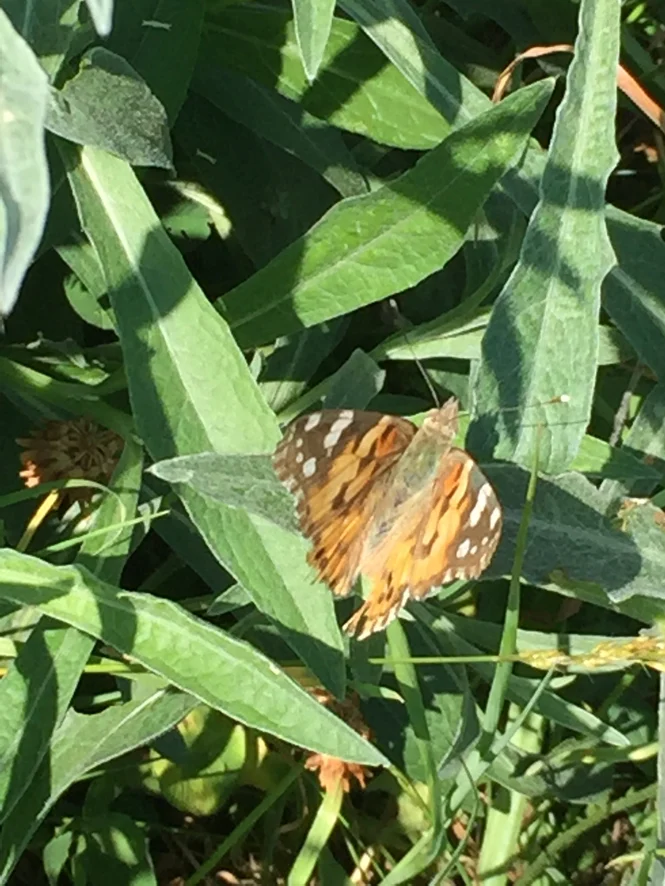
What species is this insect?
Vanessa cardui
